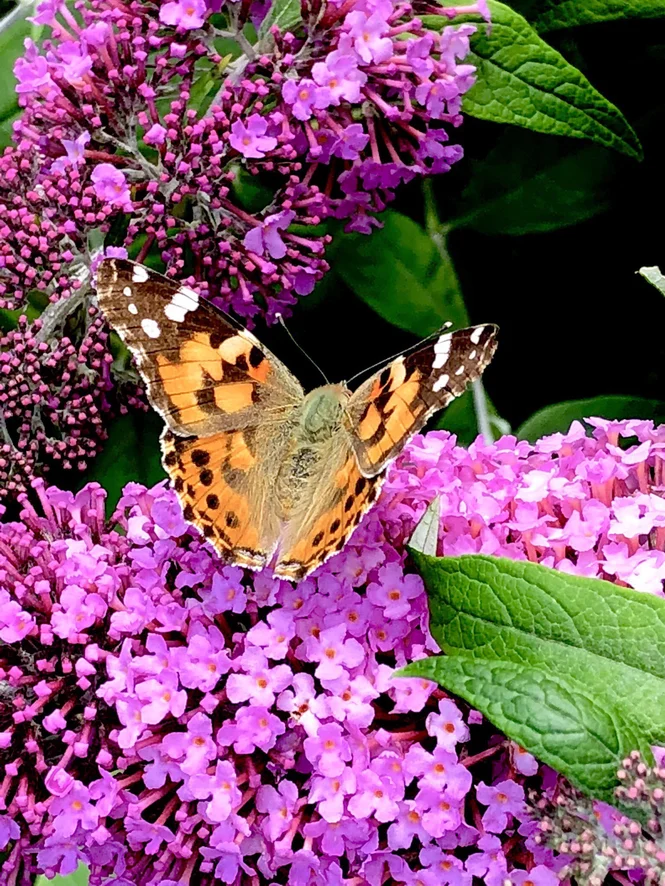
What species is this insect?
Vanessa cardui
